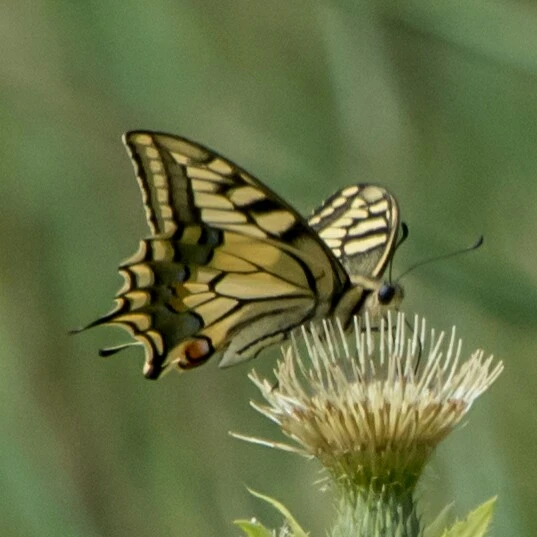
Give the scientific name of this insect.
Papilio machaon
